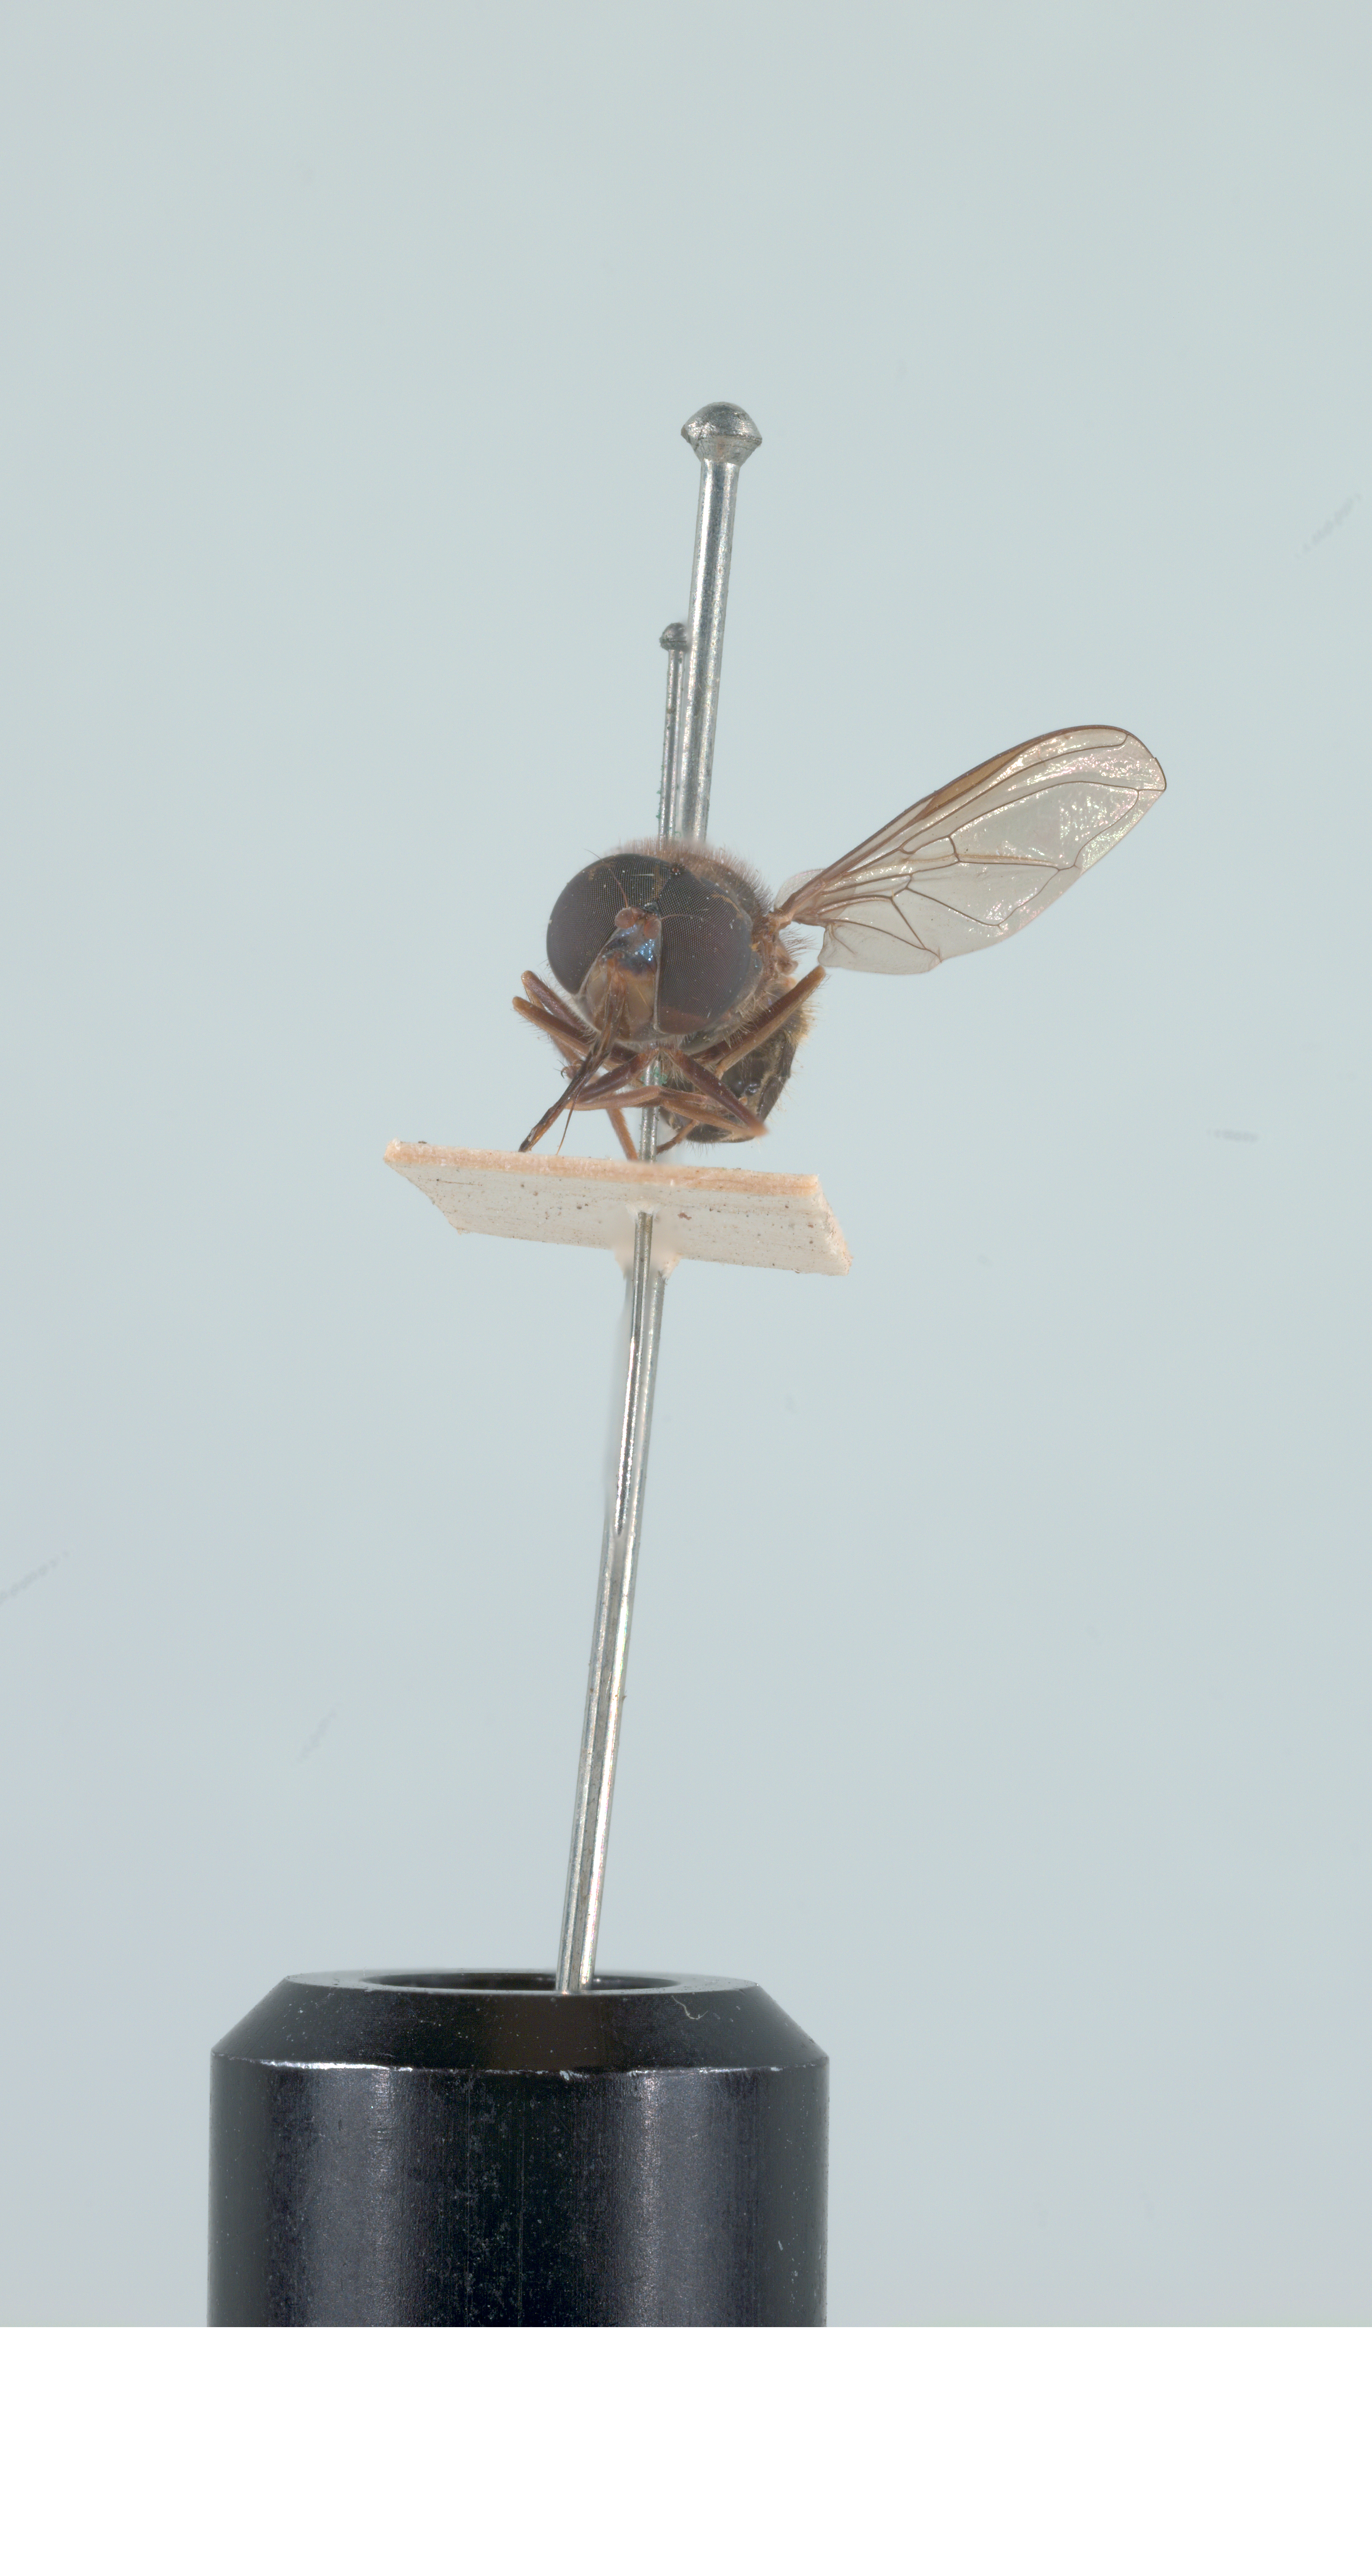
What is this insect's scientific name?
Rhingia cyanoprora
